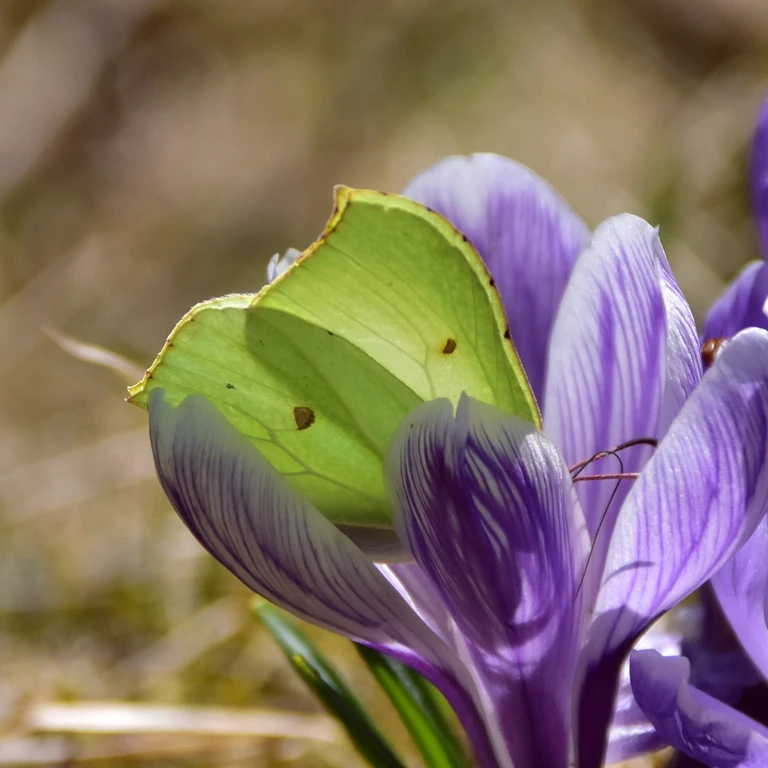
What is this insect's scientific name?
Gonepteryx rhamni
